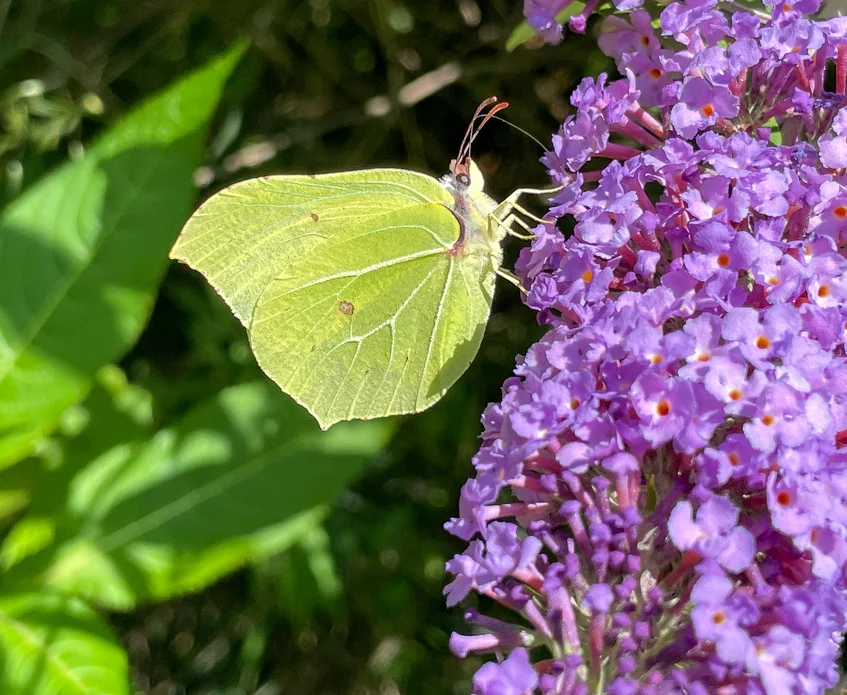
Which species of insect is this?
Gonepteryx rhamni
